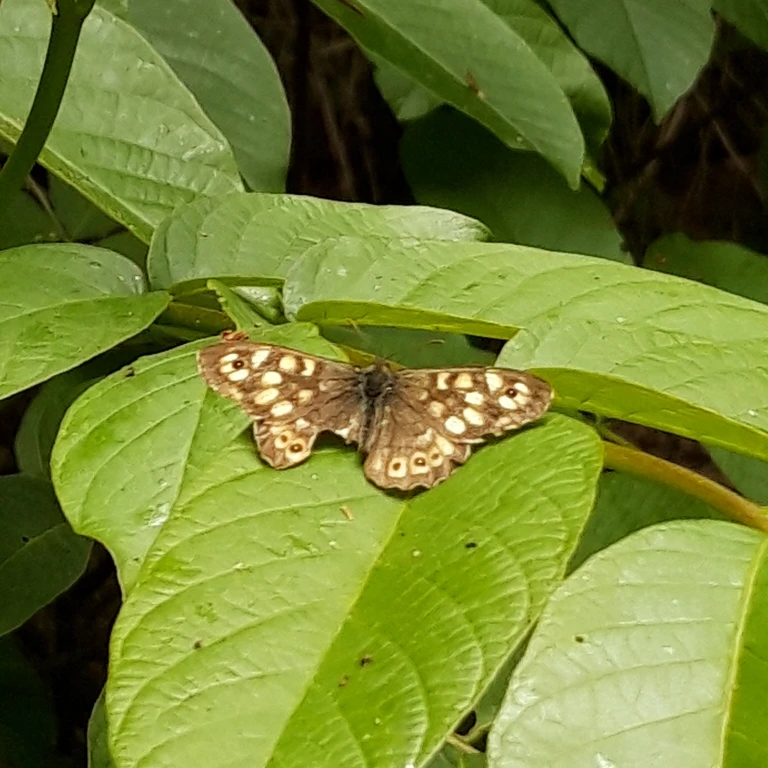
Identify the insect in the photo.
Pararge aegeria
